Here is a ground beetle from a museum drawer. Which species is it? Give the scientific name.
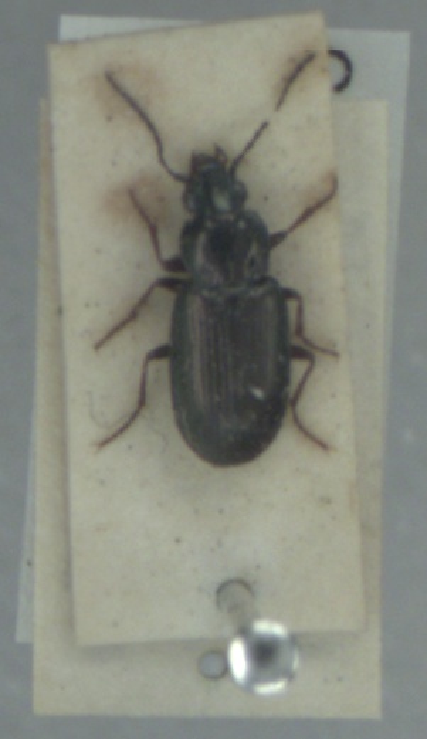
Pogonus chalceus
